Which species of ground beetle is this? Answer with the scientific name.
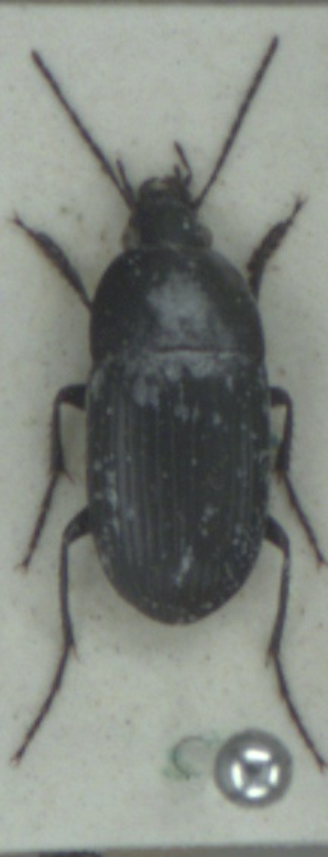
Oodes helopioides
